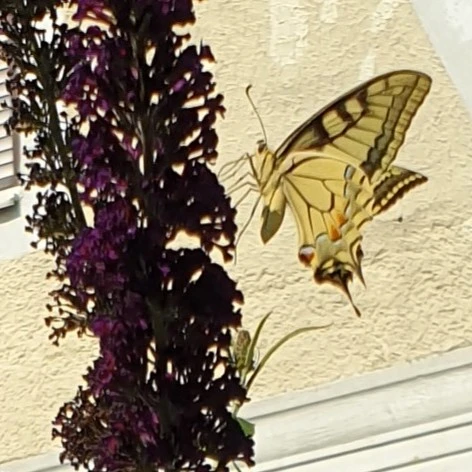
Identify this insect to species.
Papilio machaon
